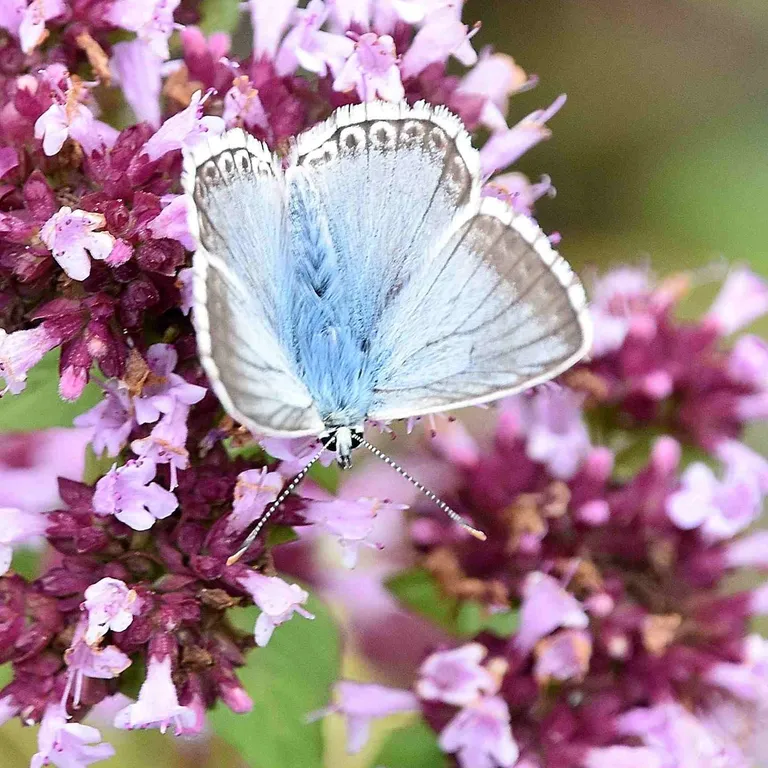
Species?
Lysandra coridon
